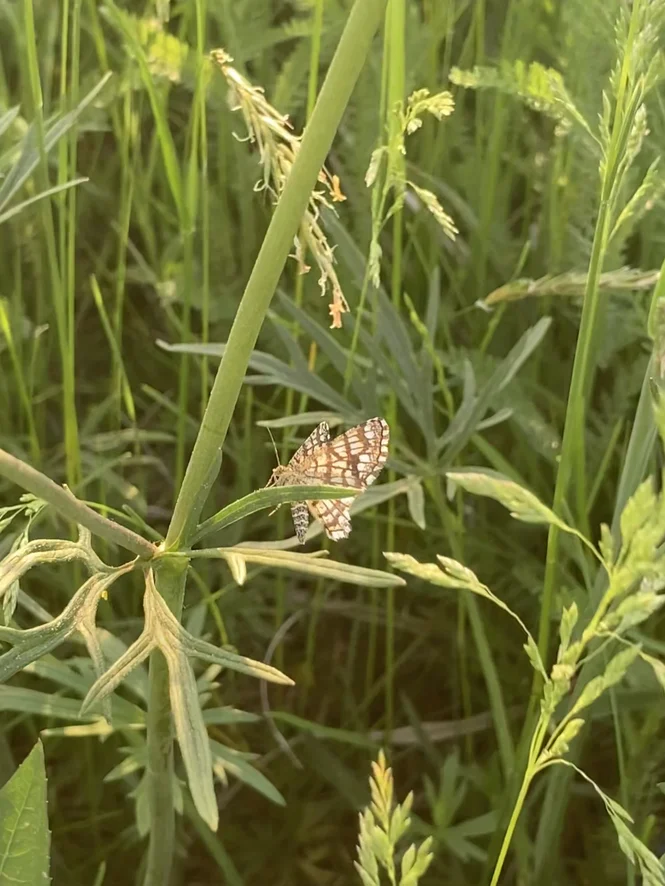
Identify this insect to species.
Chiasmia clathrata
